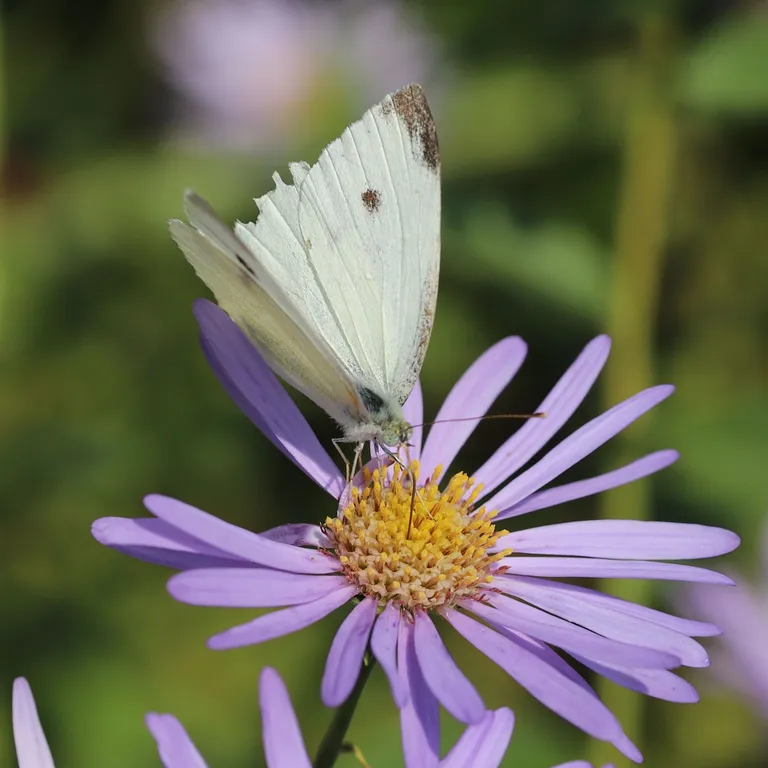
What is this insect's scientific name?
Pieris rapae
